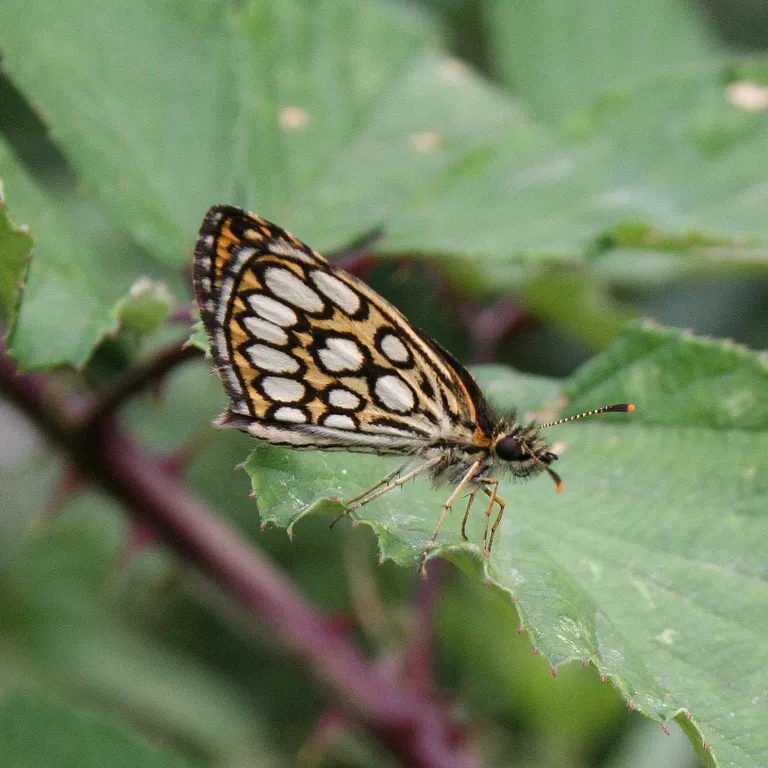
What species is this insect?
Heteropterus morpheus
